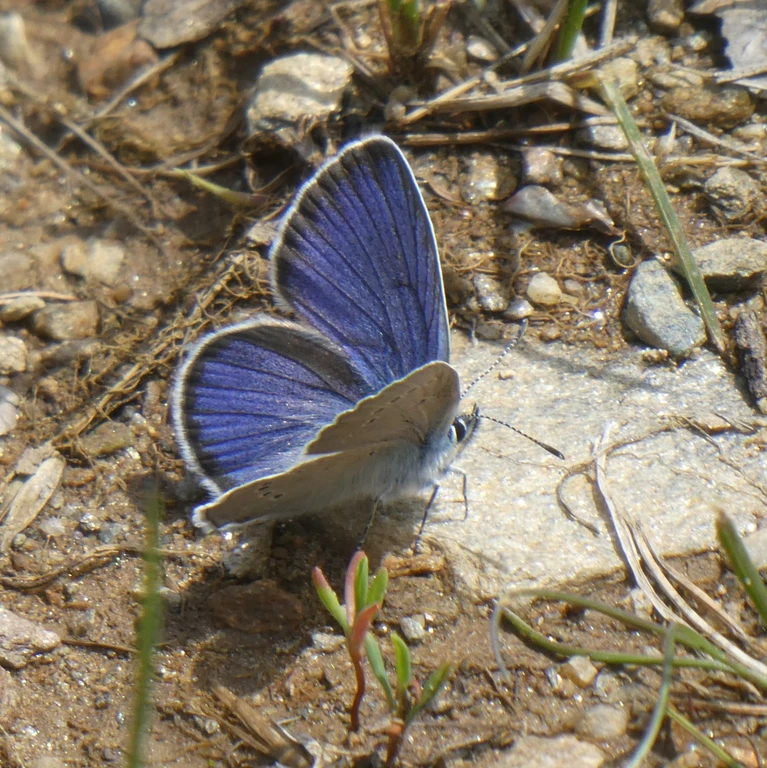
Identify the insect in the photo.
Cyaniris semiargus
